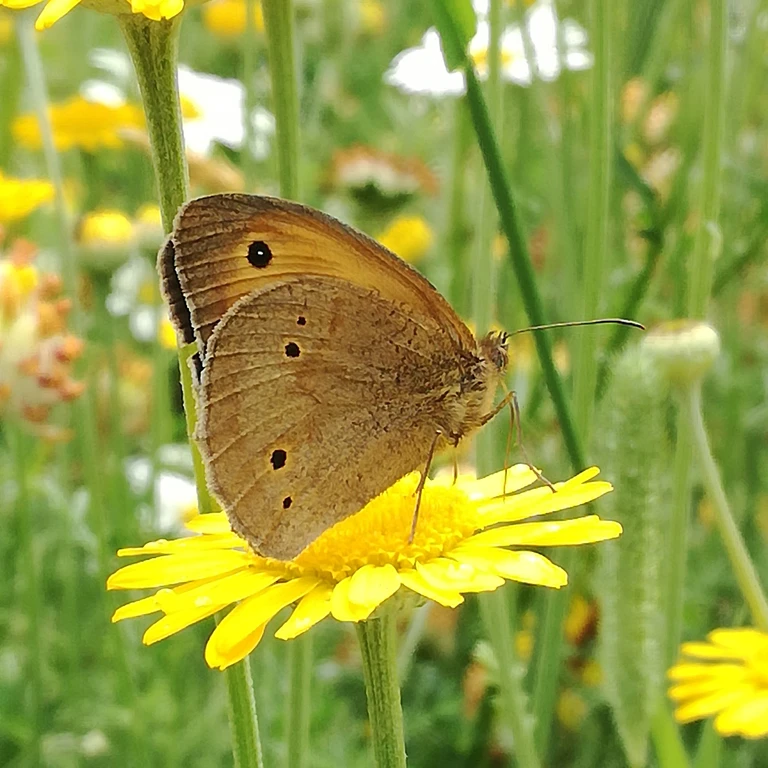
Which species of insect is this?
Maniola jurtina
